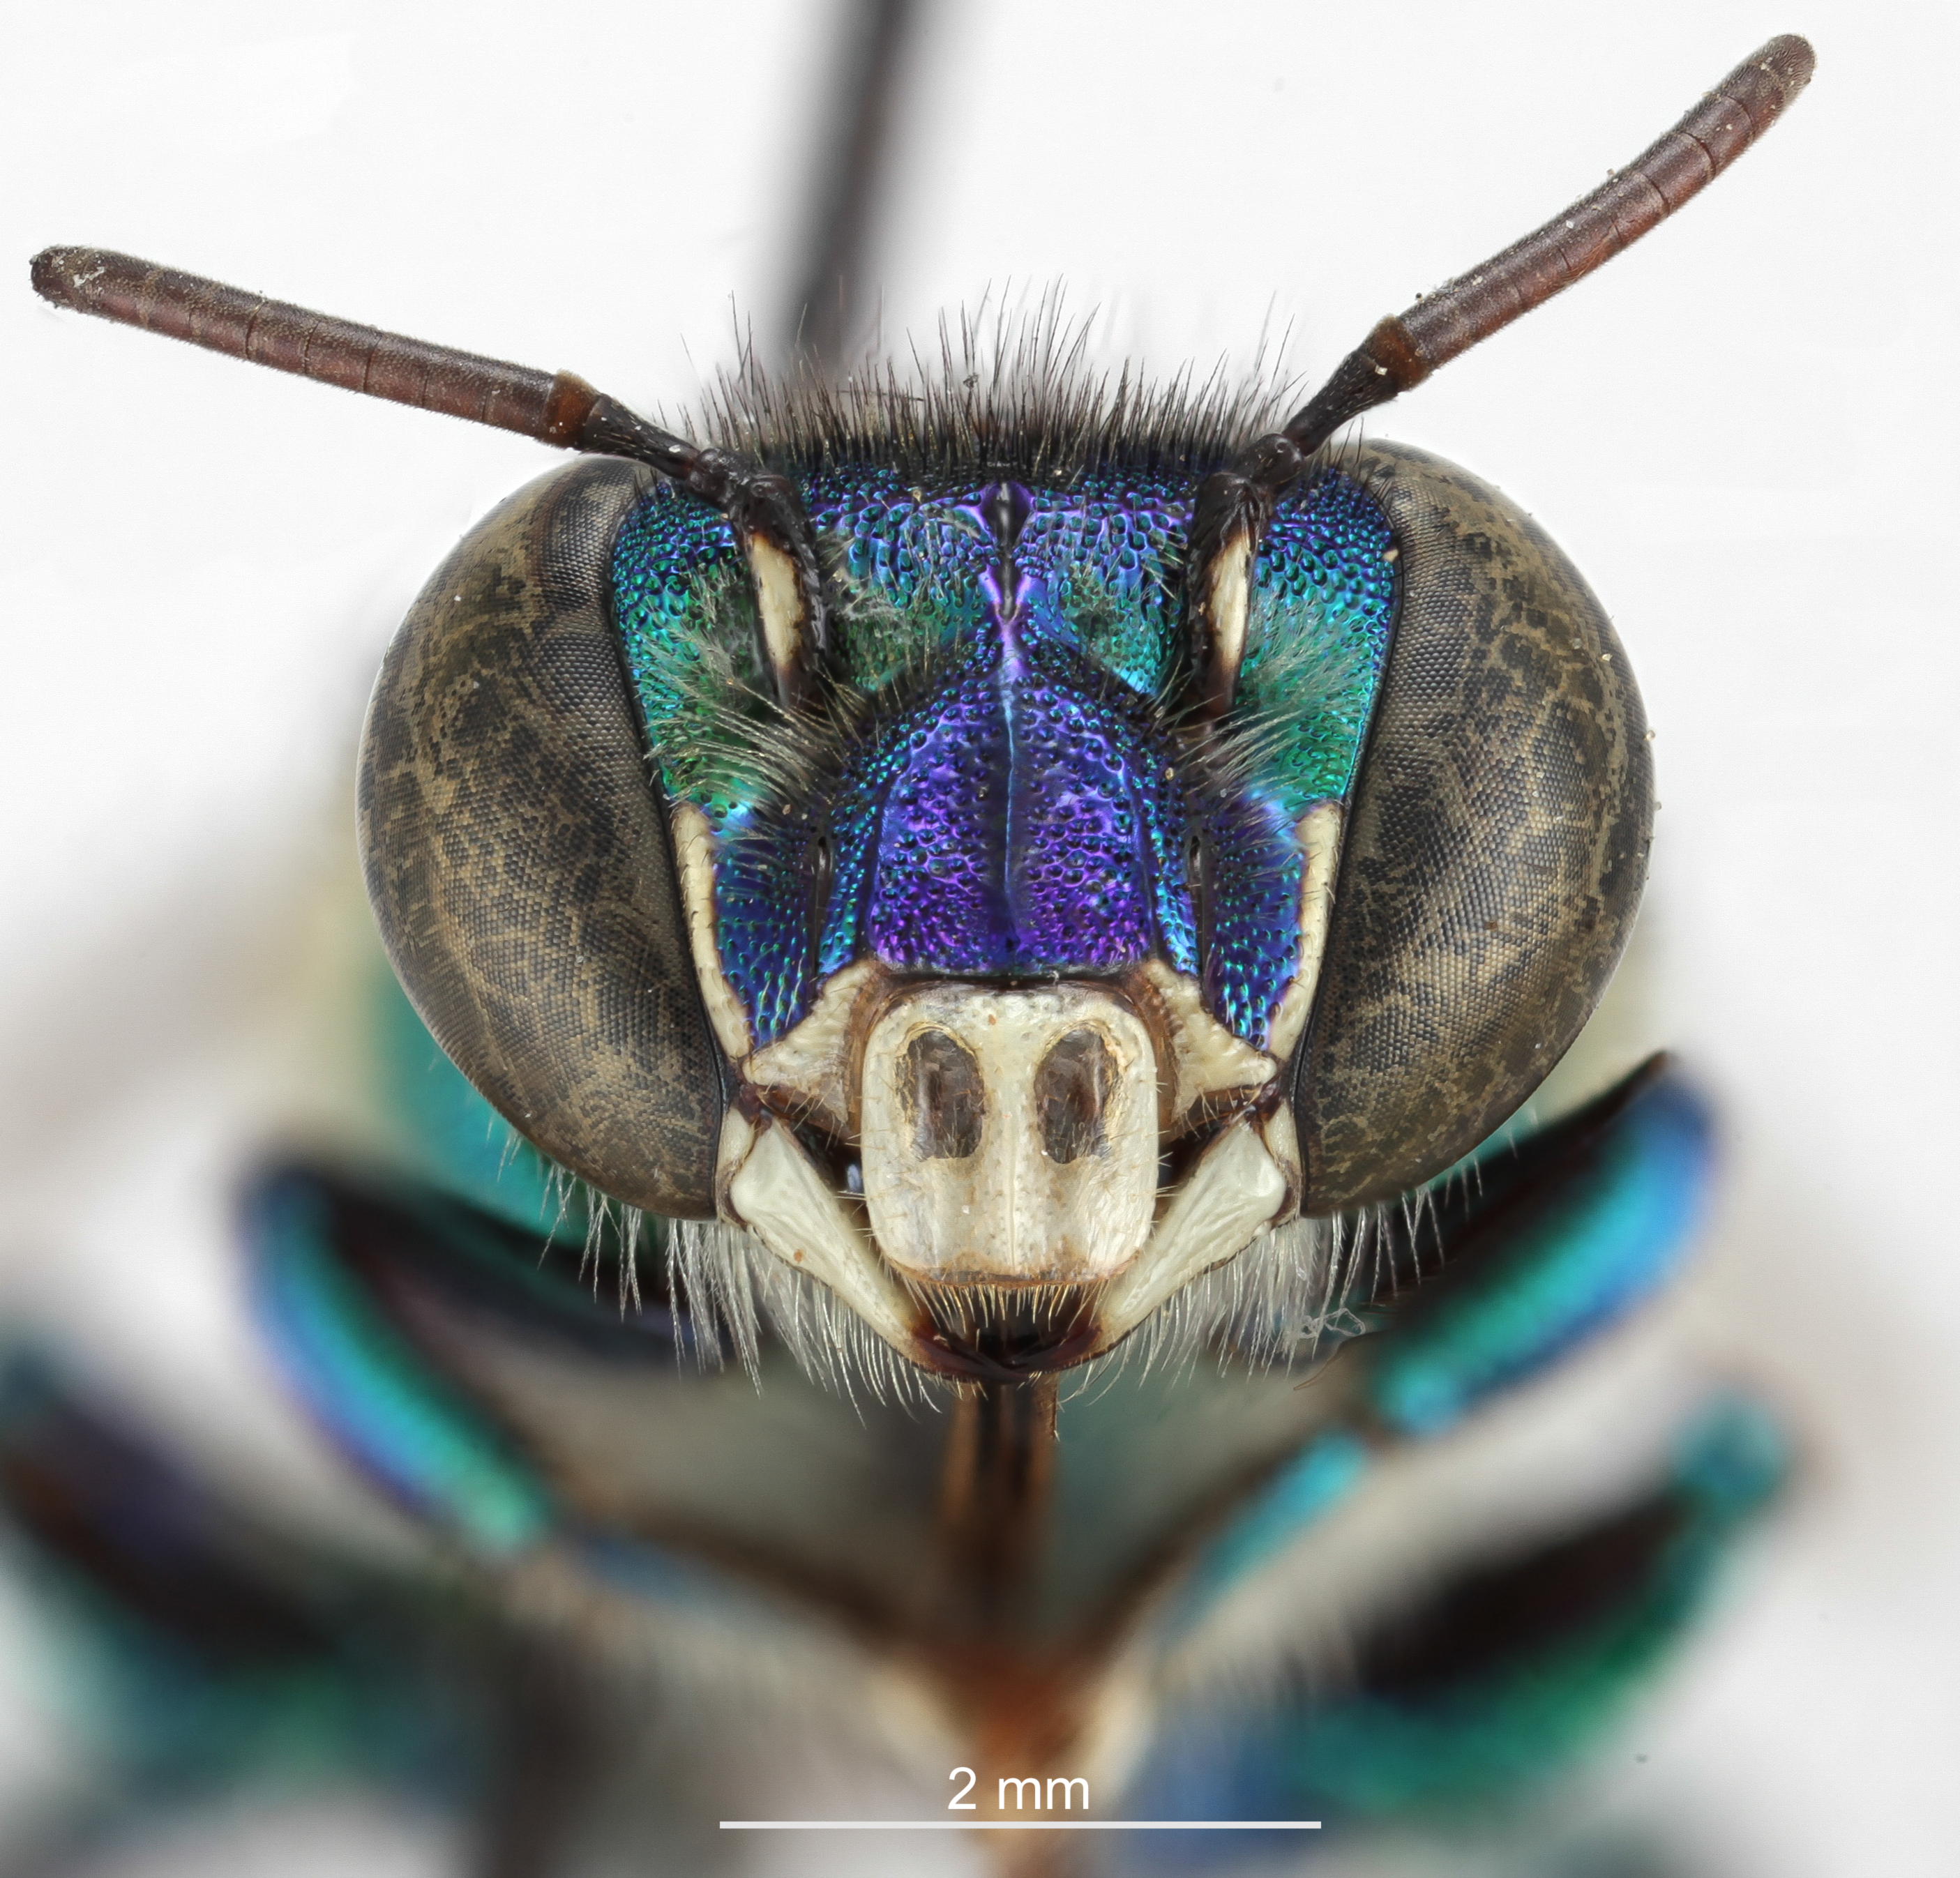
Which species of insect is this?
Euglossa amazonica
